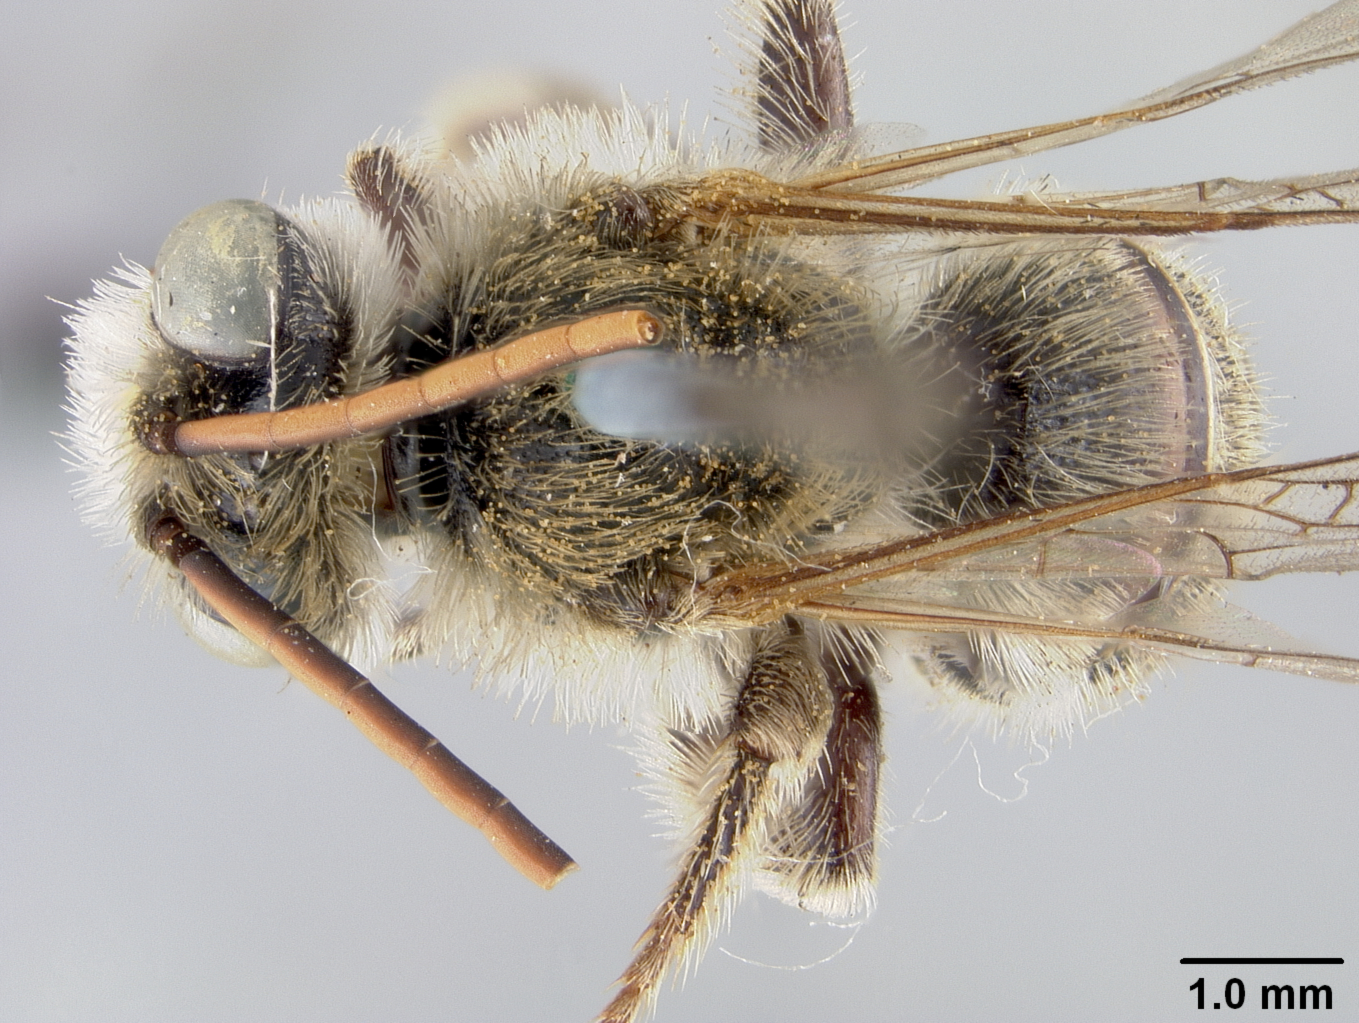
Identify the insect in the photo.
Melissodes lupina
